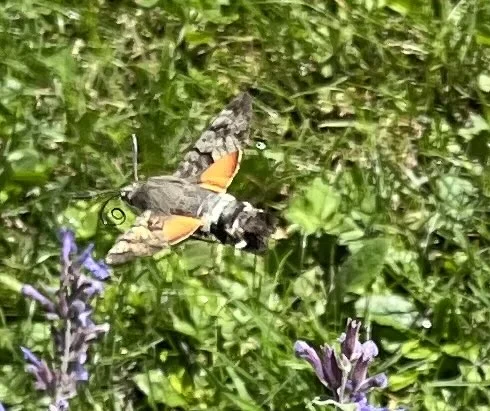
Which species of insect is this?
Macroglossum stellatarum
